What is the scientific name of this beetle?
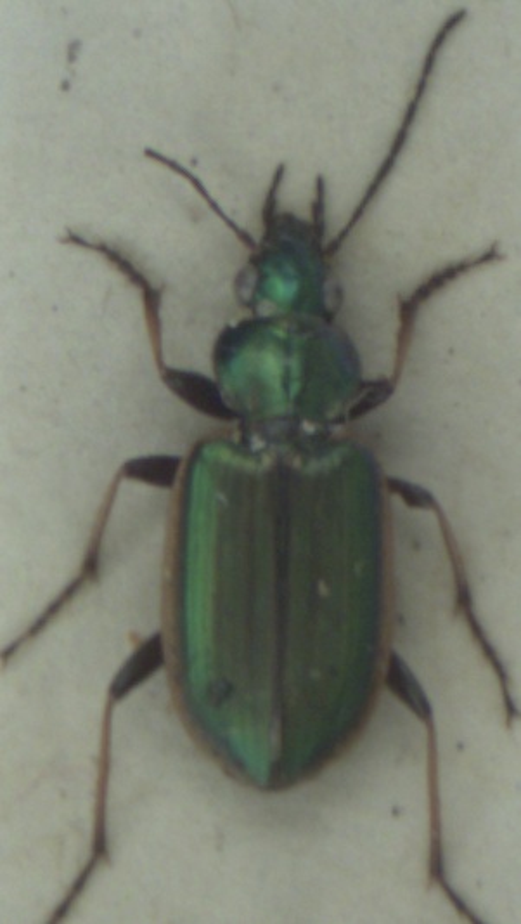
Agonum marginatum
